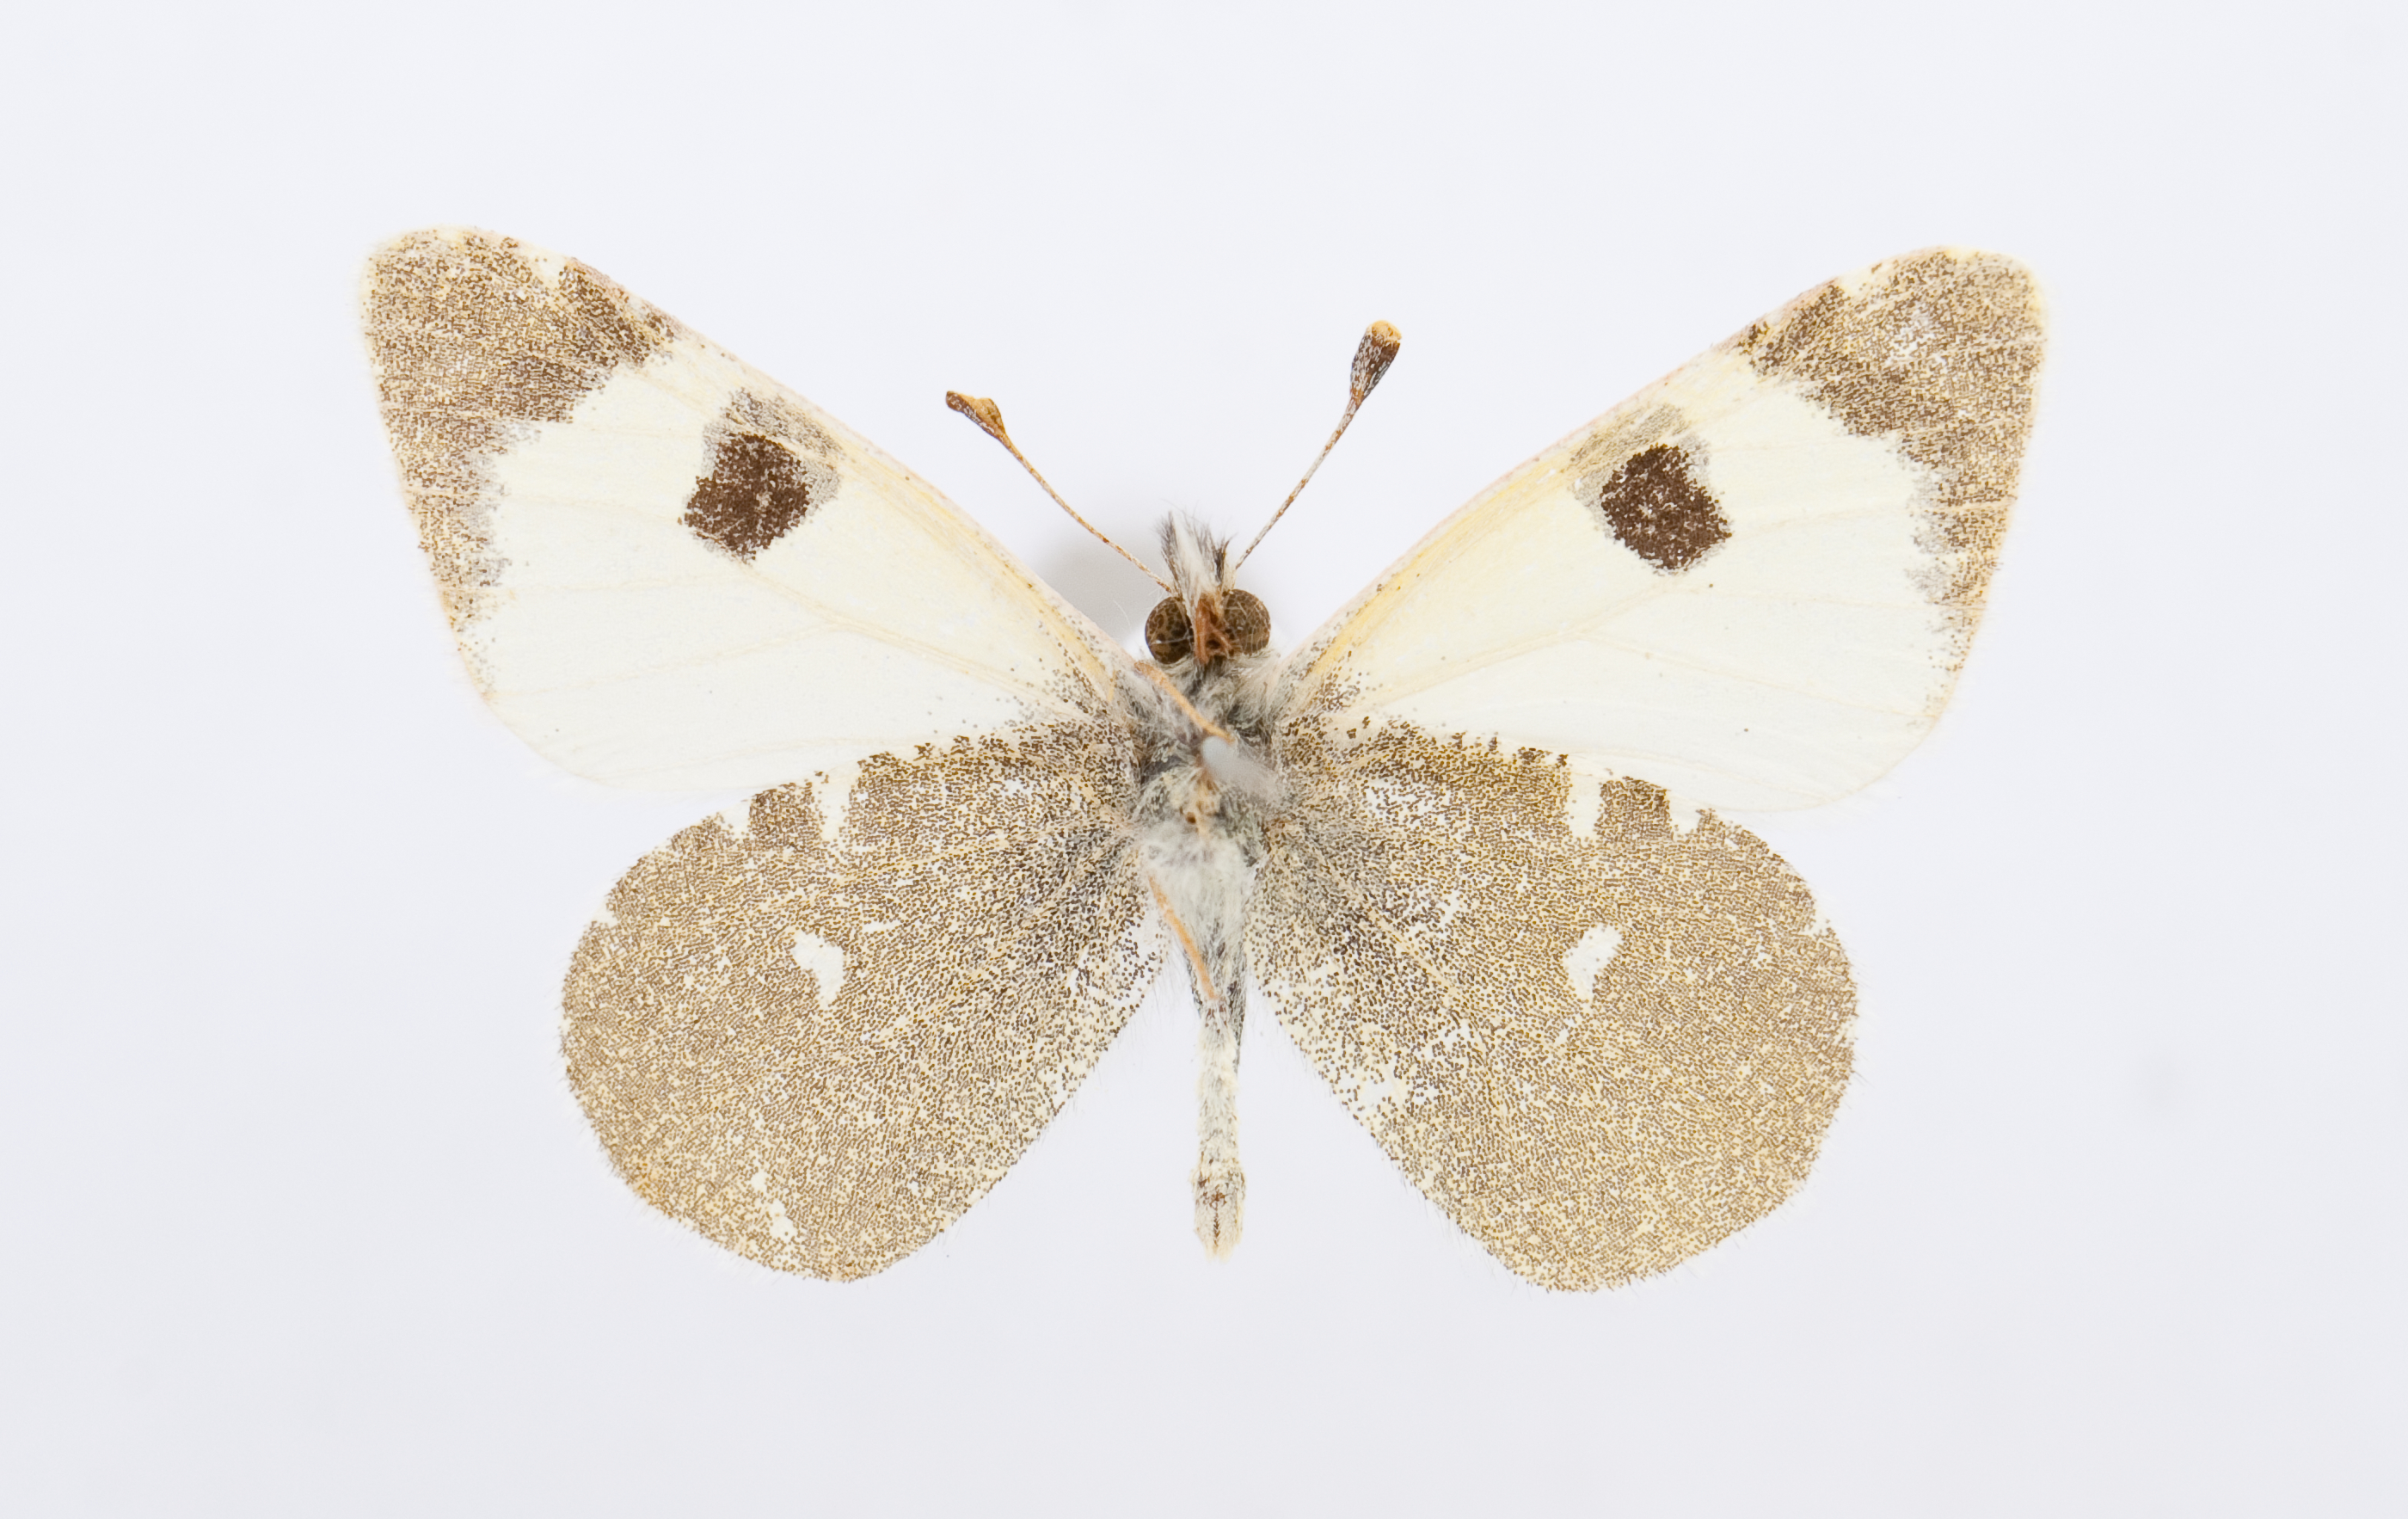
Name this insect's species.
Euchloe transcaspica
